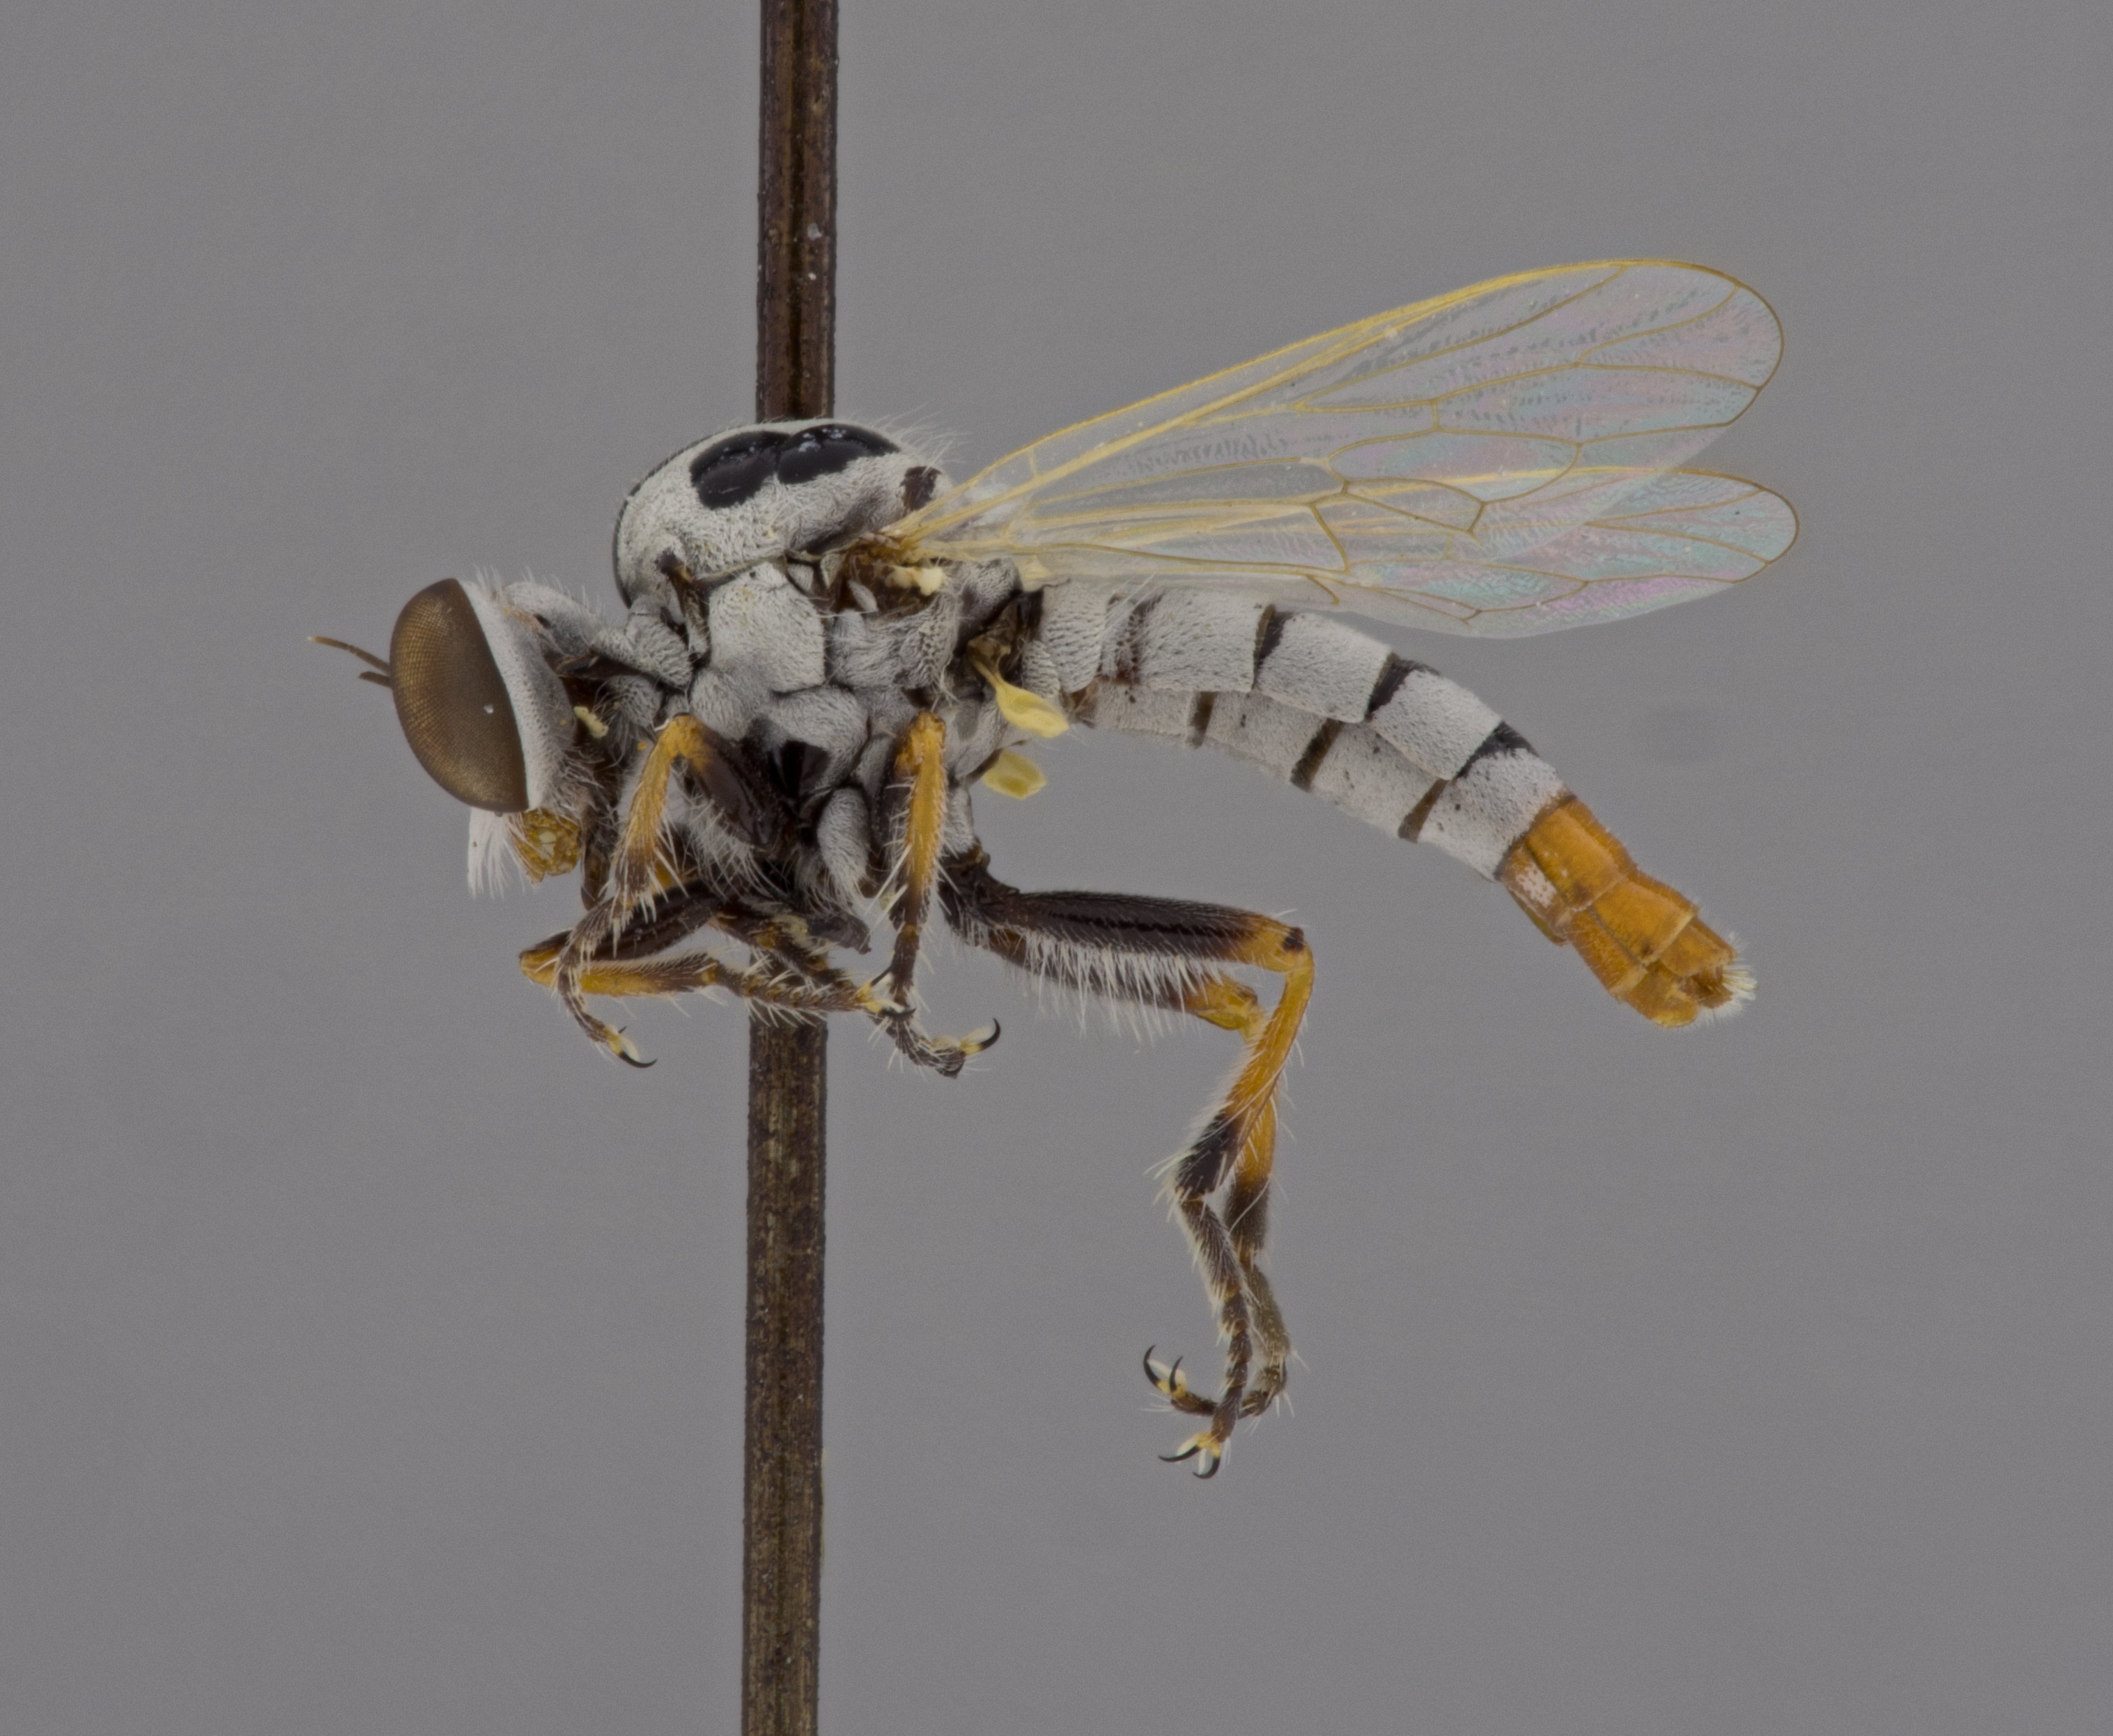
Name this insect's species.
Itolia timberlakei
